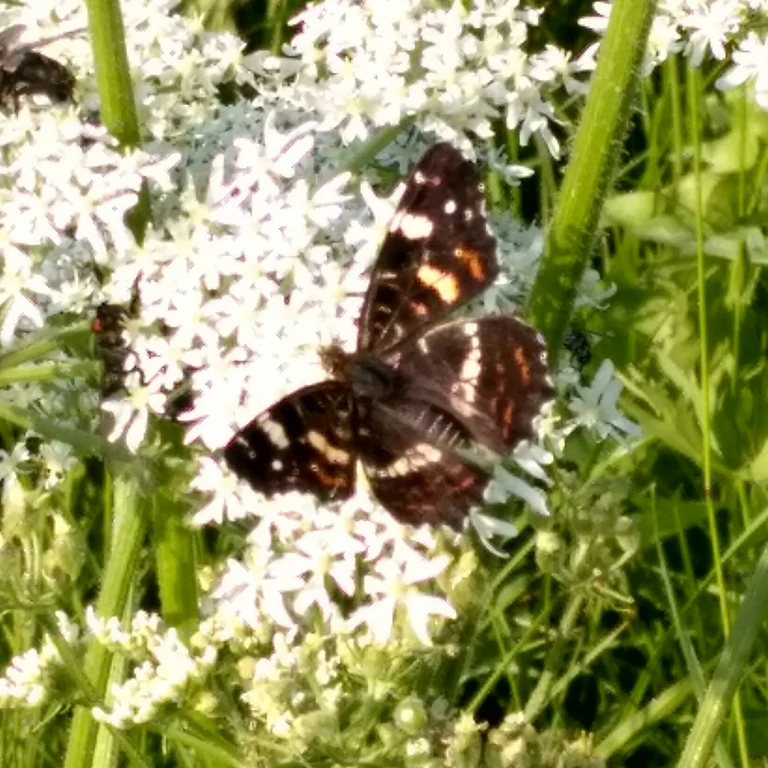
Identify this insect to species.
Araschnia levana
